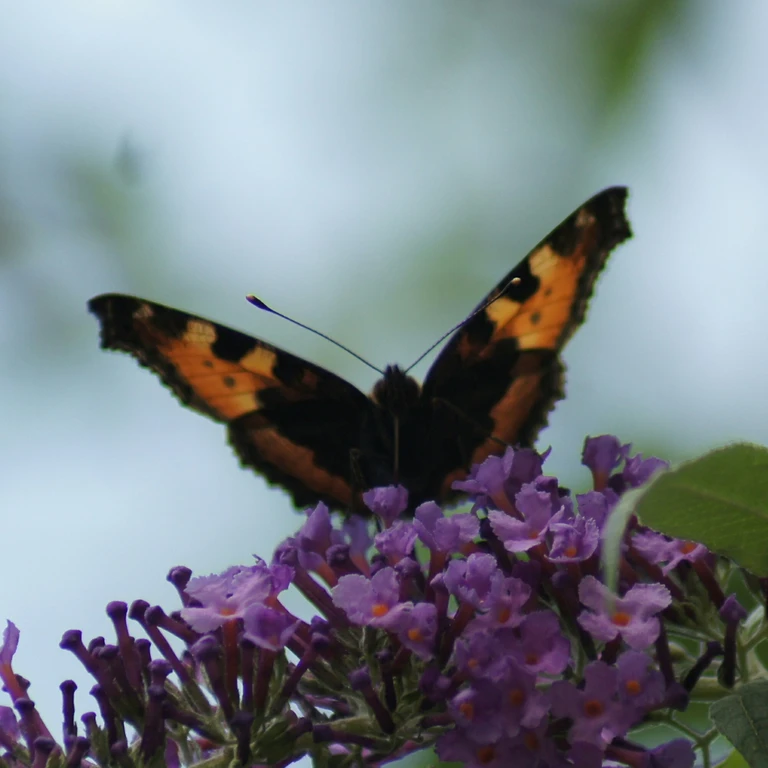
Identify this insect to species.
Aglais urticae
